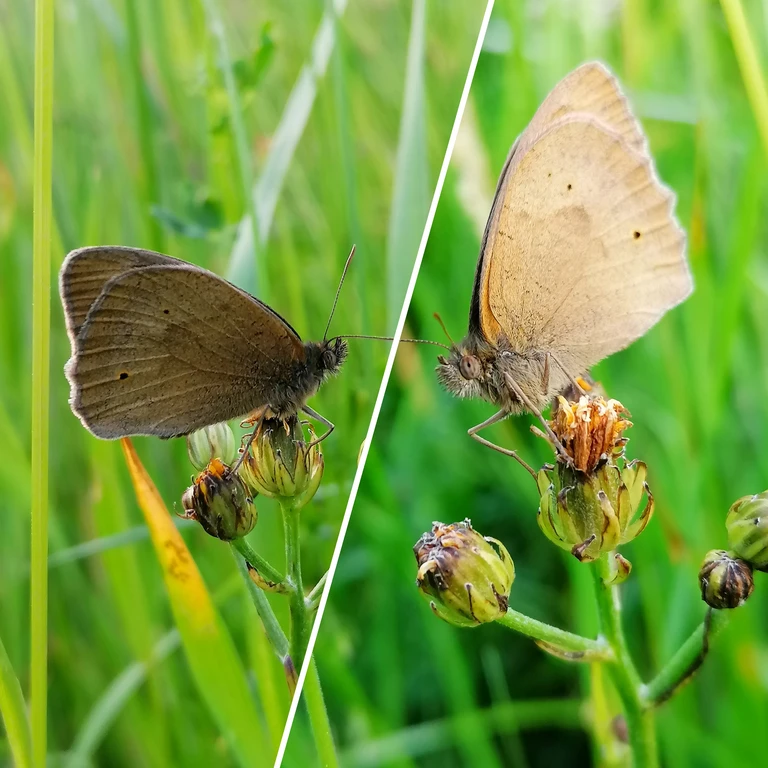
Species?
Maniola jurtina
